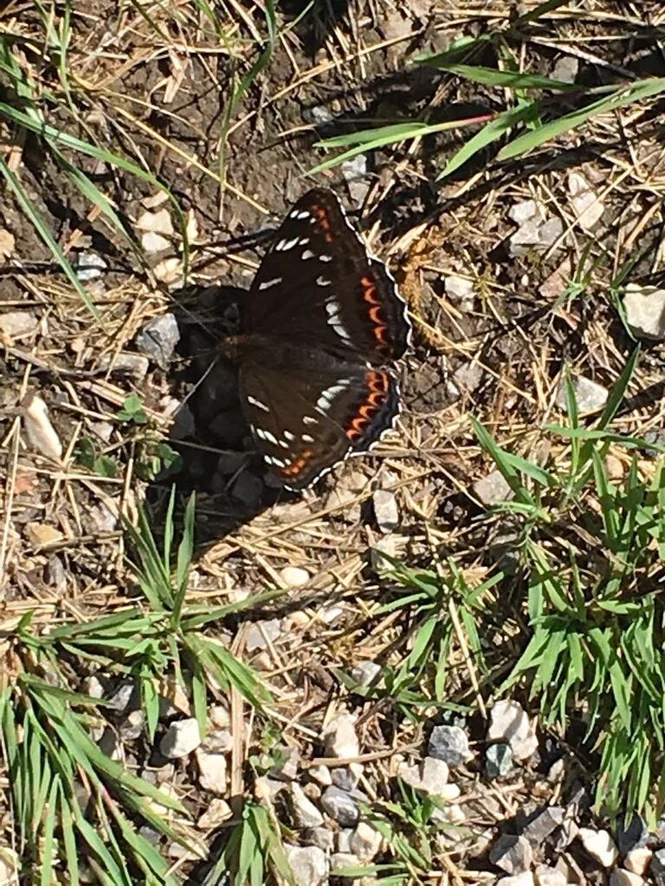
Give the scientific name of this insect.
Limenitis populi
